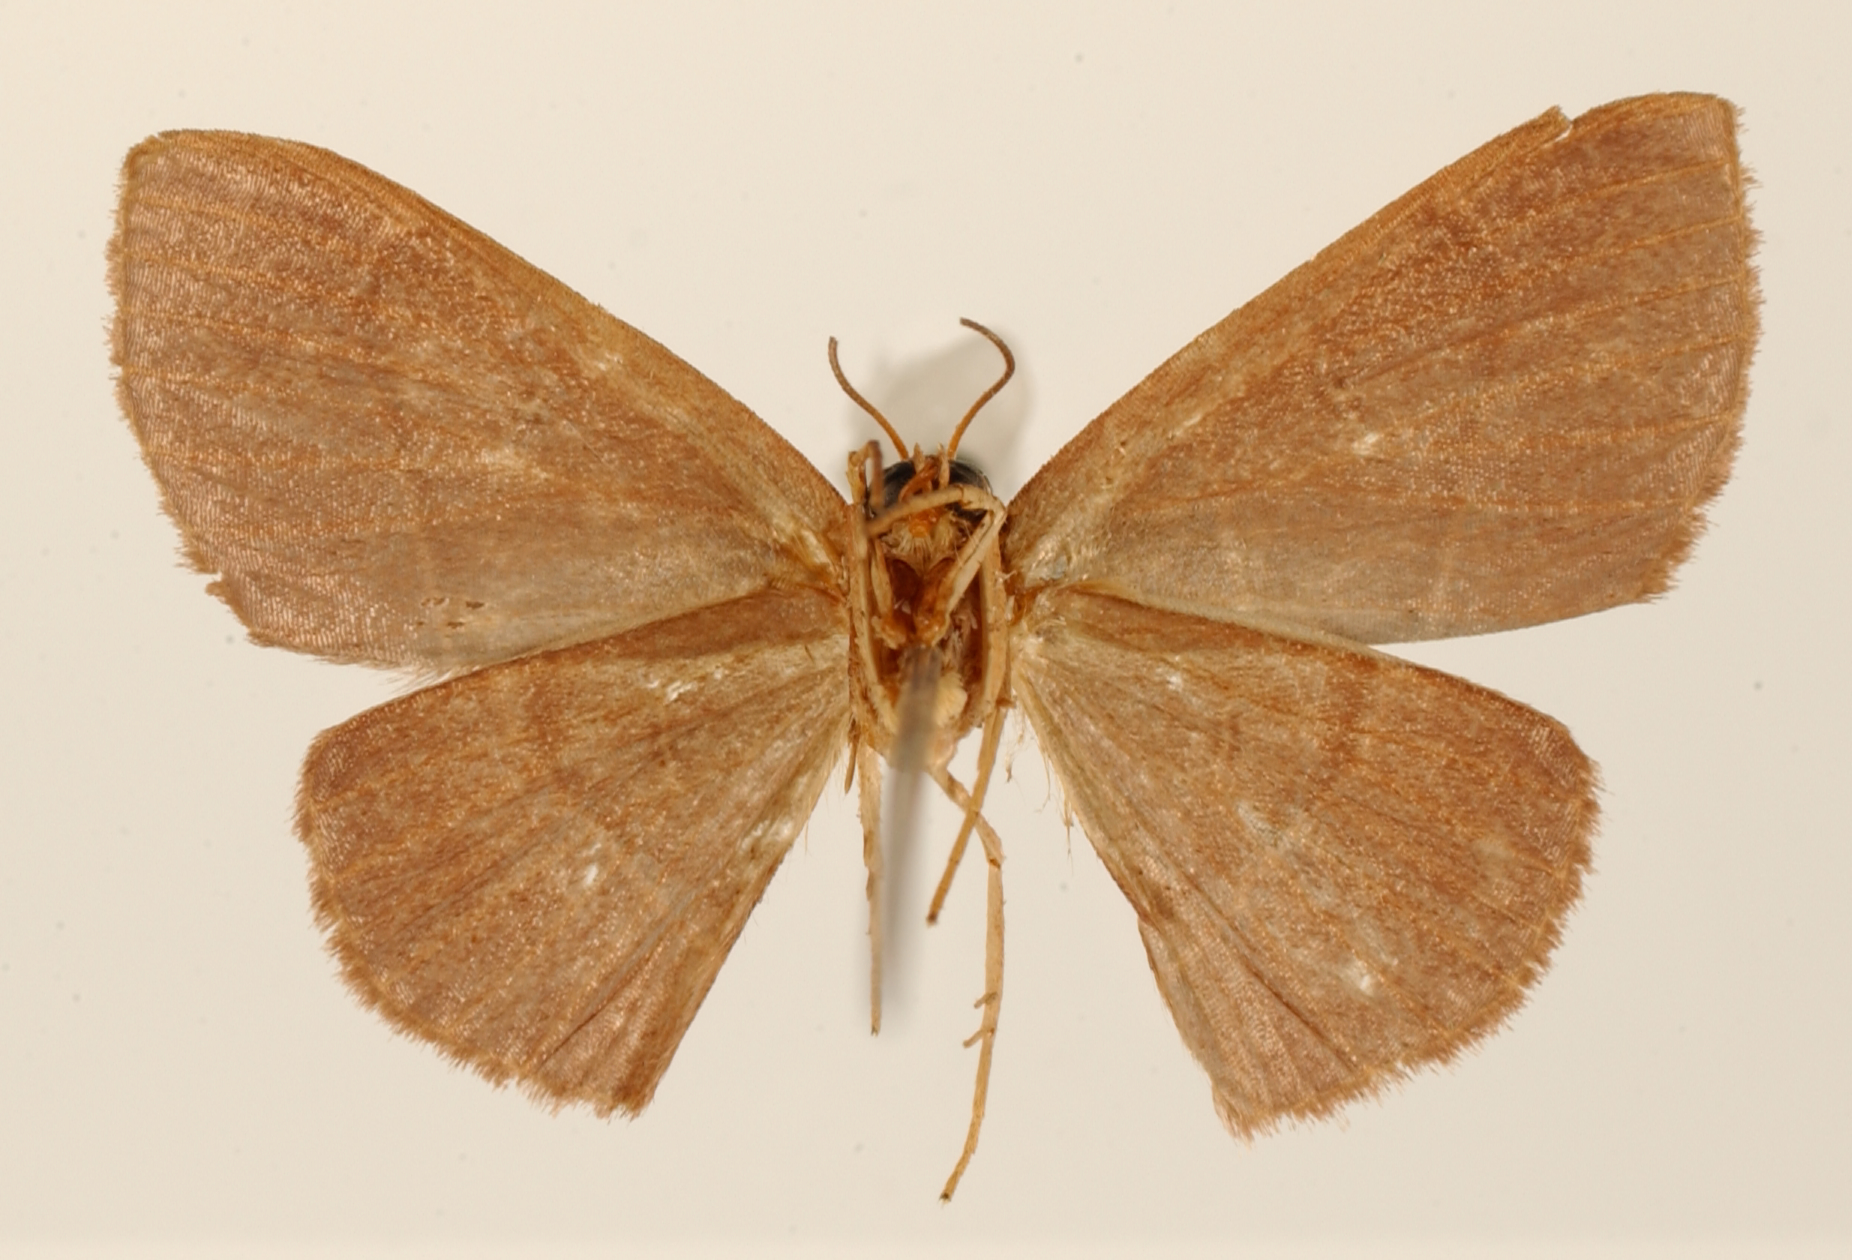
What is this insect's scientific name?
Dichromatopodia purpurea
